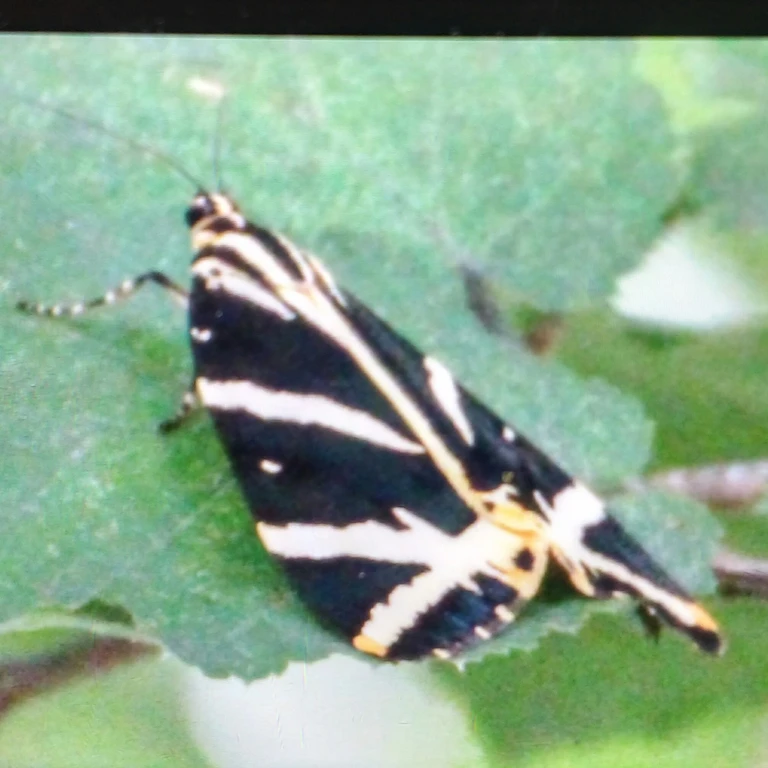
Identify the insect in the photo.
Euplagia quadripunctaria
